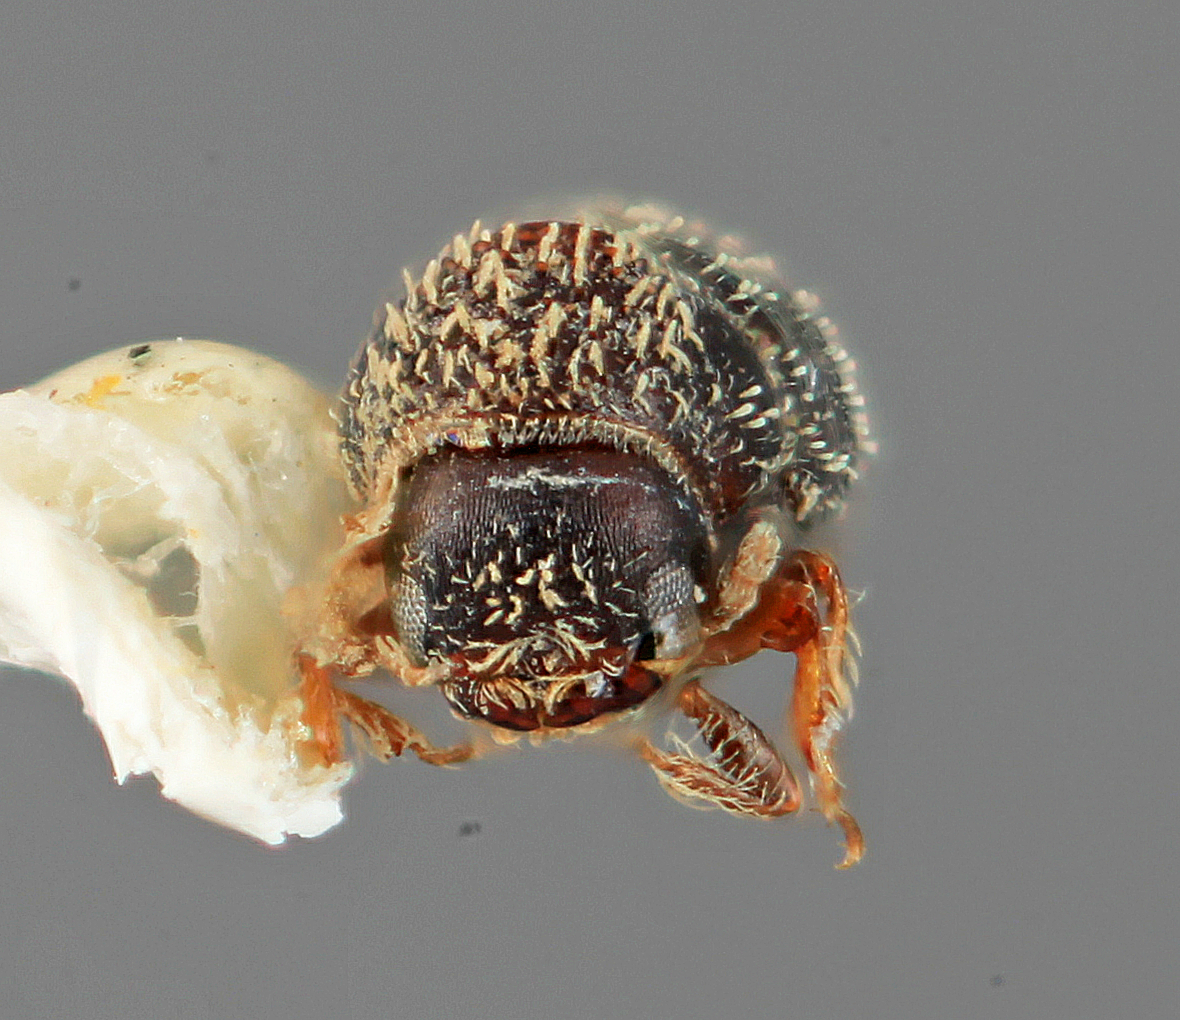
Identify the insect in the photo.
Pseudothysanoes furvescens
